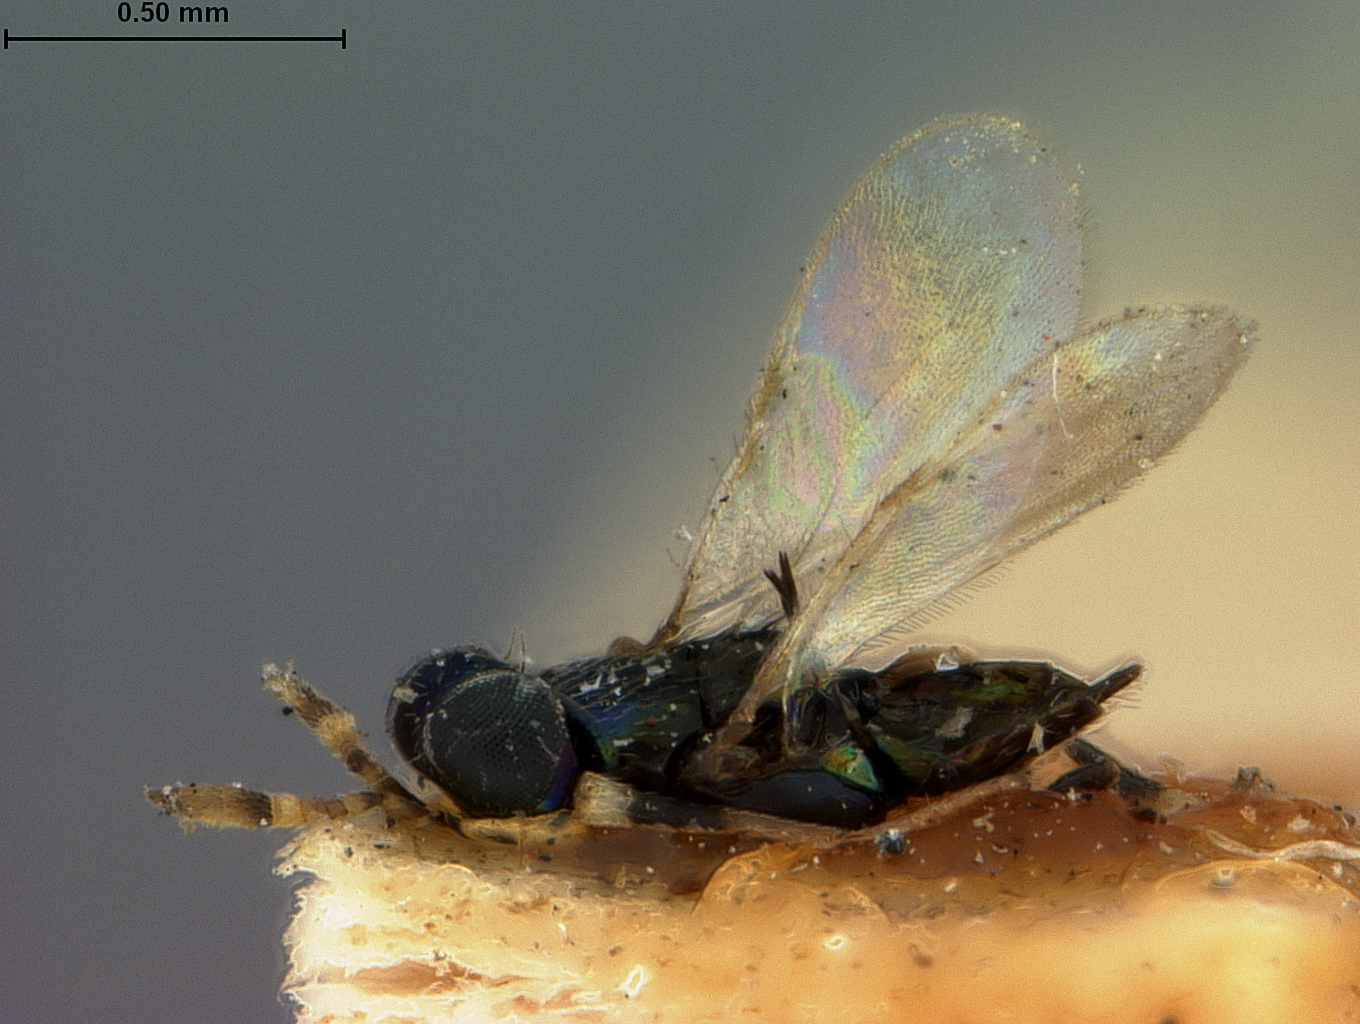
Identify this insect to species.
Habrolepis cyanea
